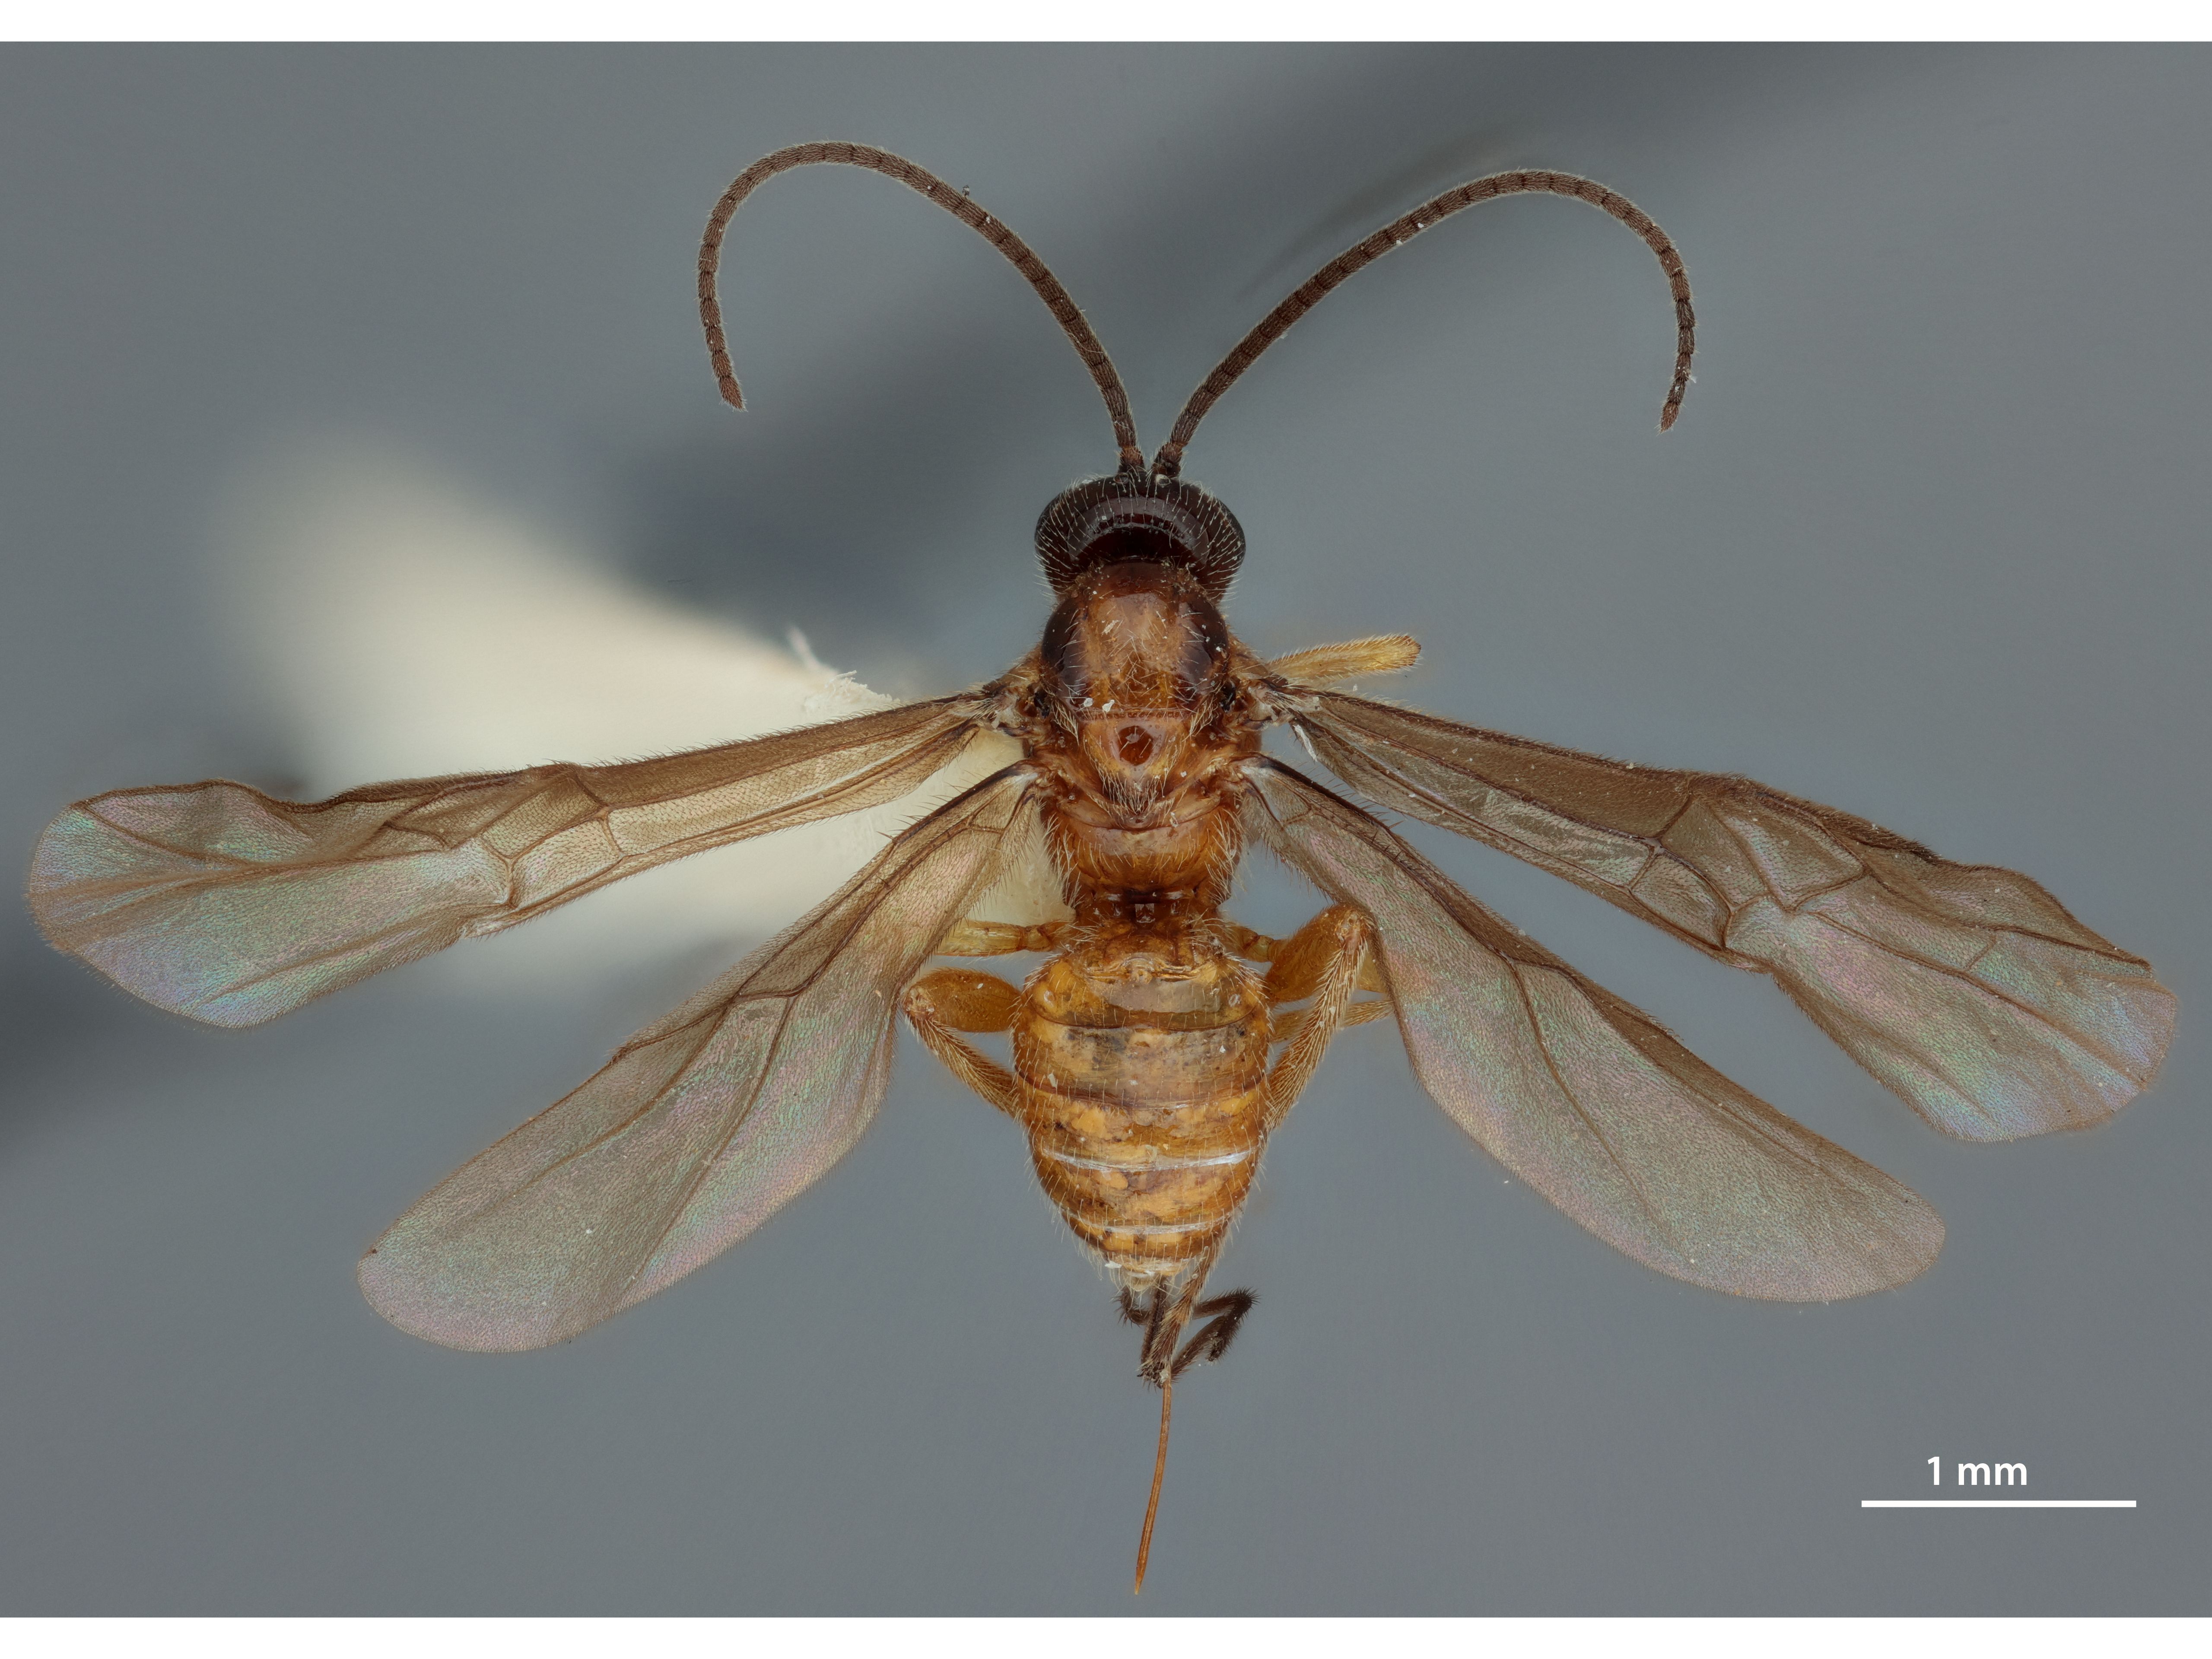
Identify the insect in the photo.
Microbracon isomera
